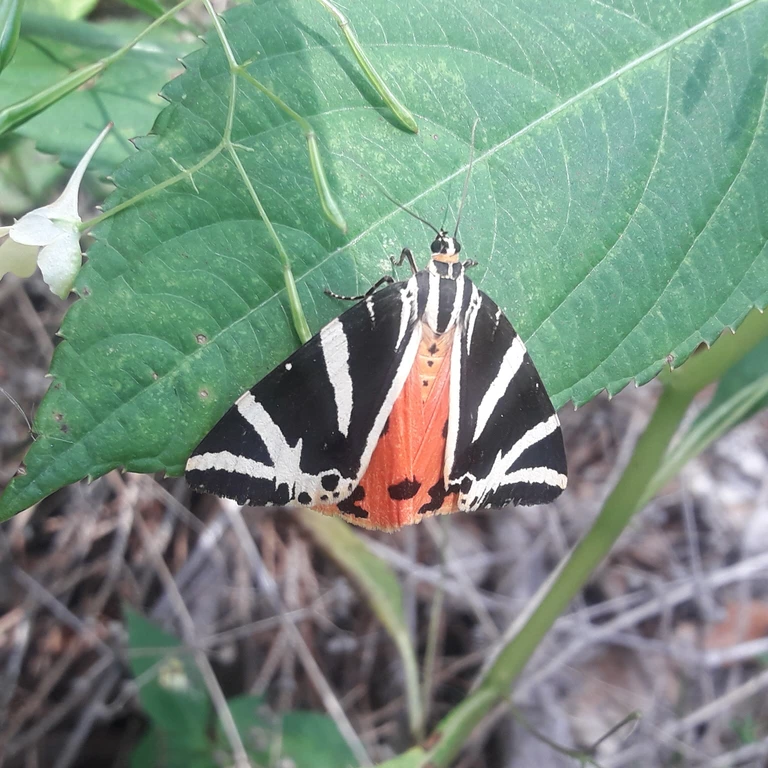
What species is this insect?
Euplagia quadripunctaria
